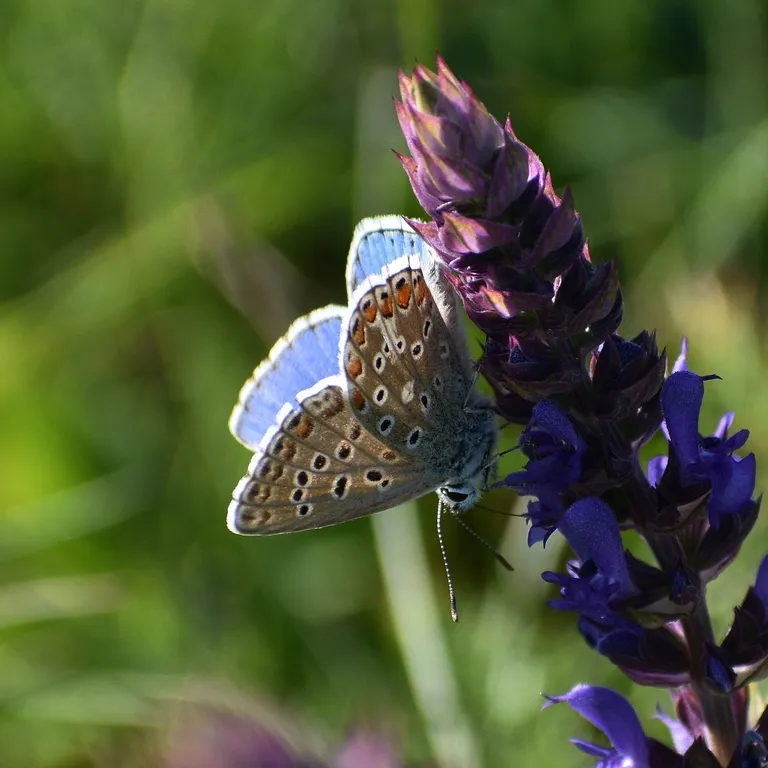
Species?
Lysandra bellargus
